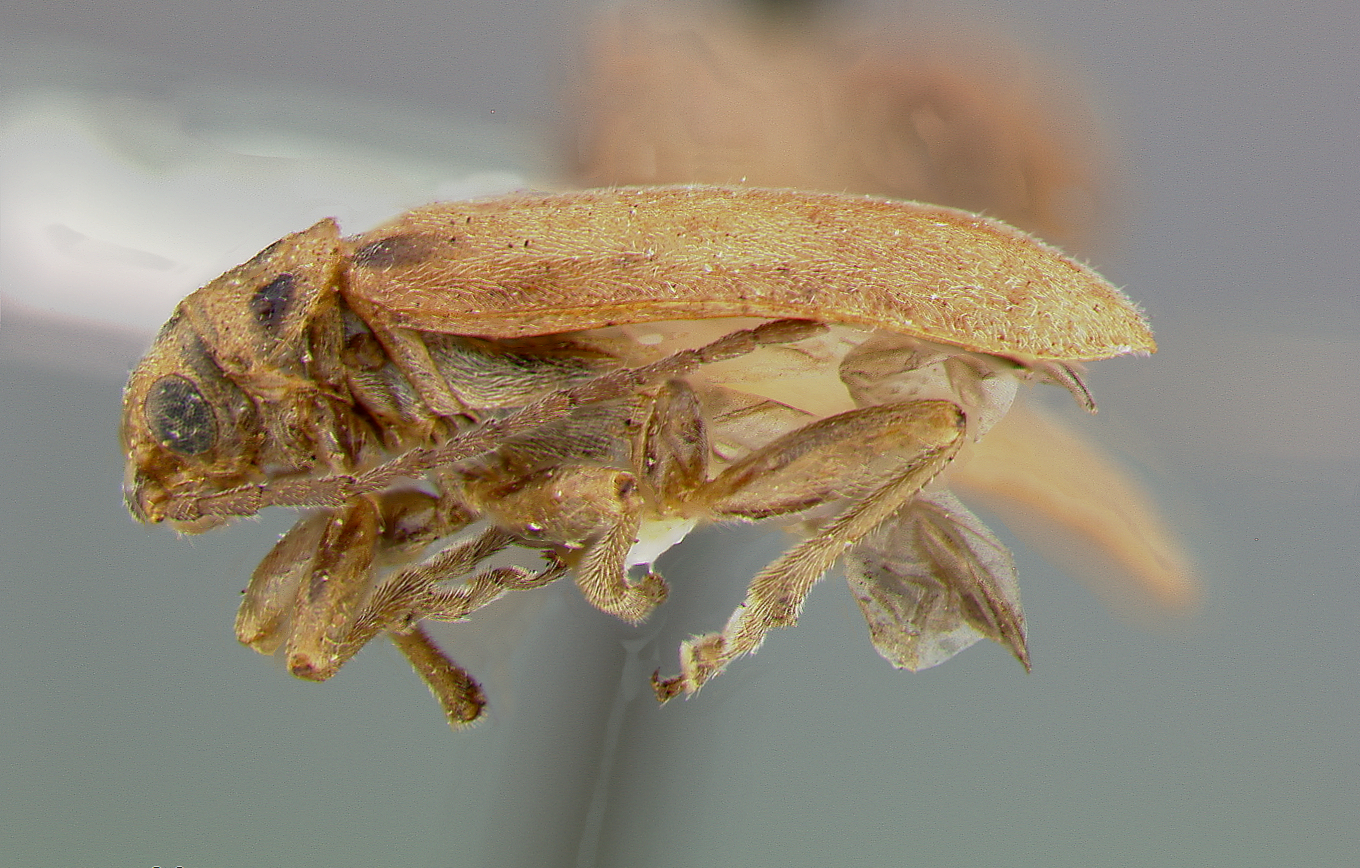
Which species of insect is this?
Trirhabda schwarzi
